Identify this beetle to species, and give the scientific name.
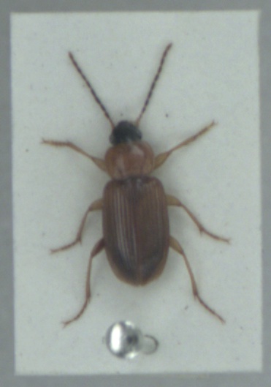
Stenolophus skrimshiranus
